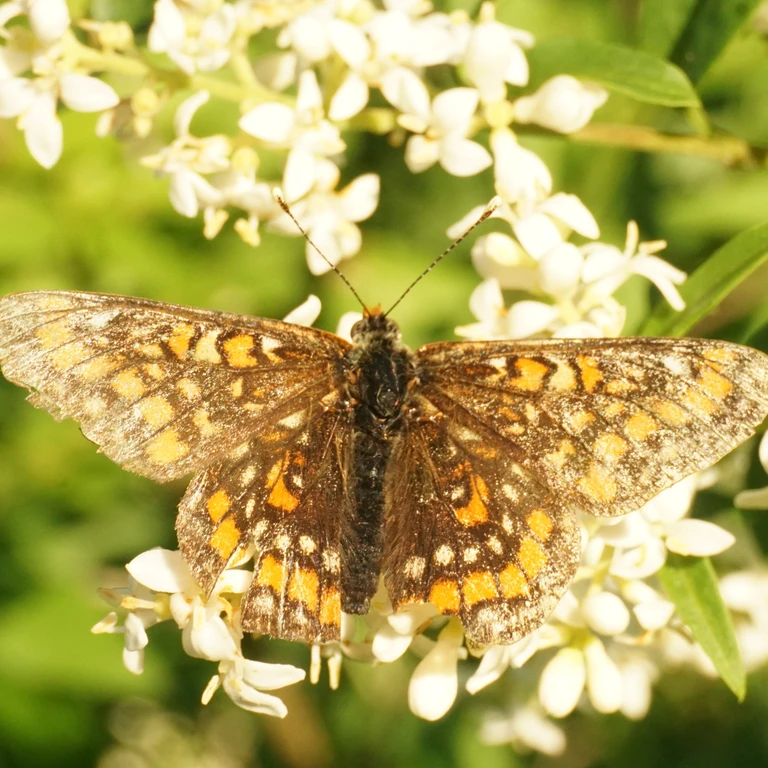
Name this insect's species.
Euphydryas maturna
